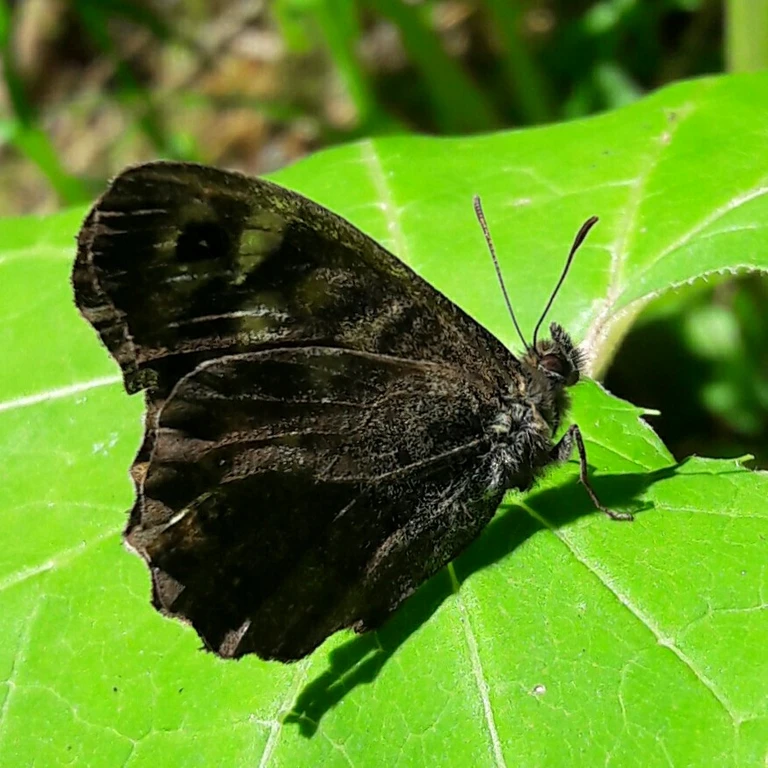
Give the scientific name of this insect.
Pararge aegeria
